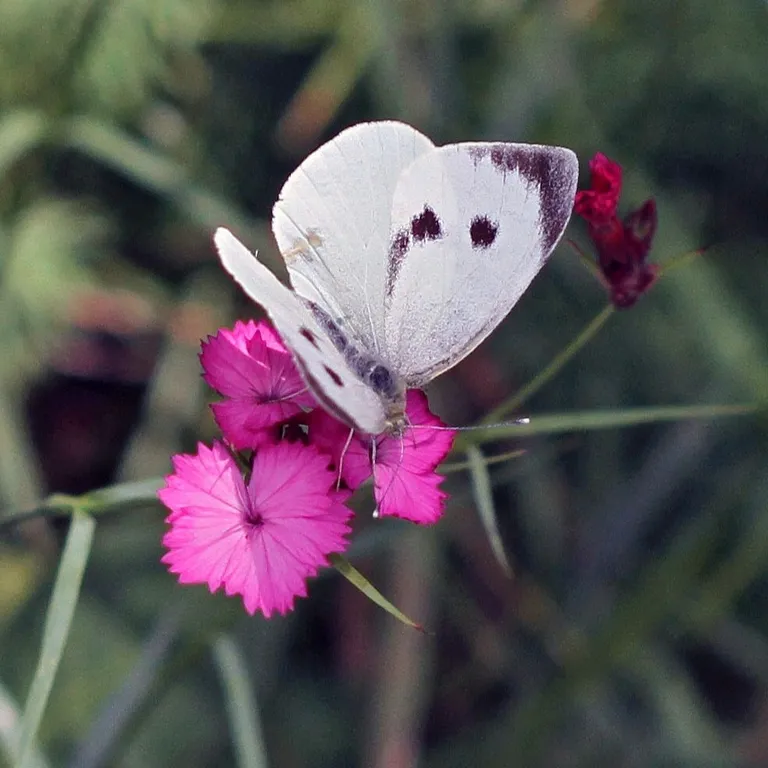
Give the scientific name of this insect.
Pieris brassicae
